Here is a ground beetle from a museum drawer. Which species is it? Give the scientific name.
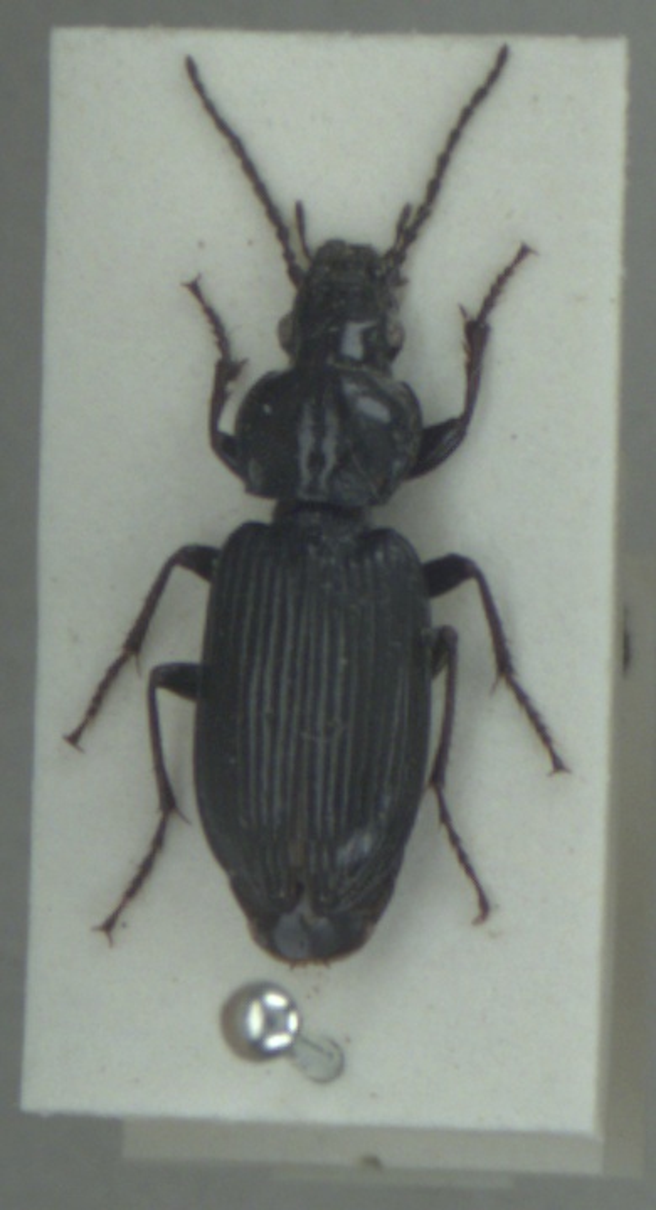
Pterostichus nigrita
